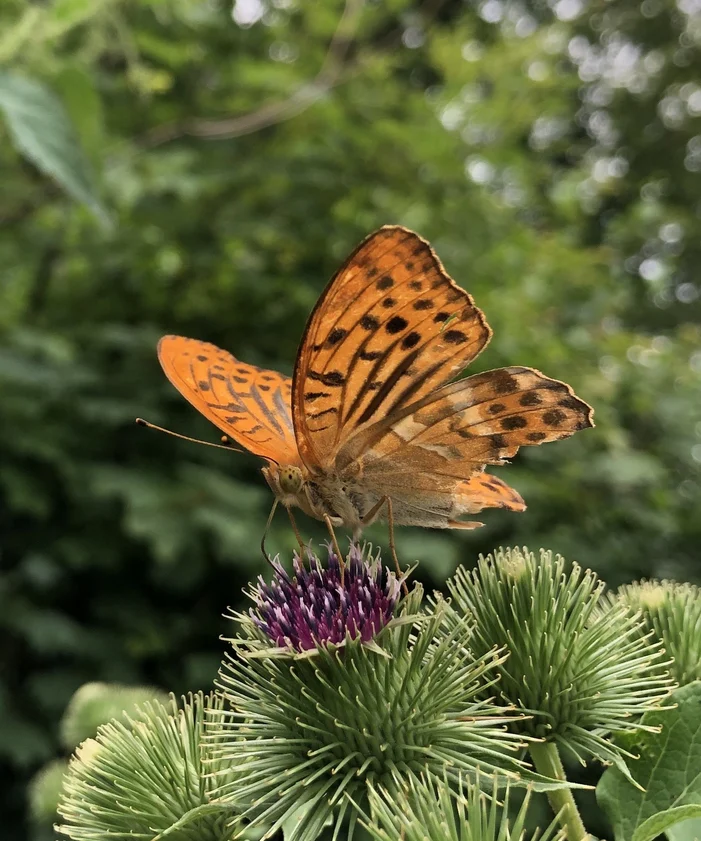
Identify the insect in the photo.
Argynnis paphia
